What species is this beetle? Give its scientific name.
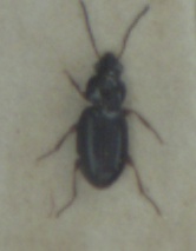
Bembidion obtusum
